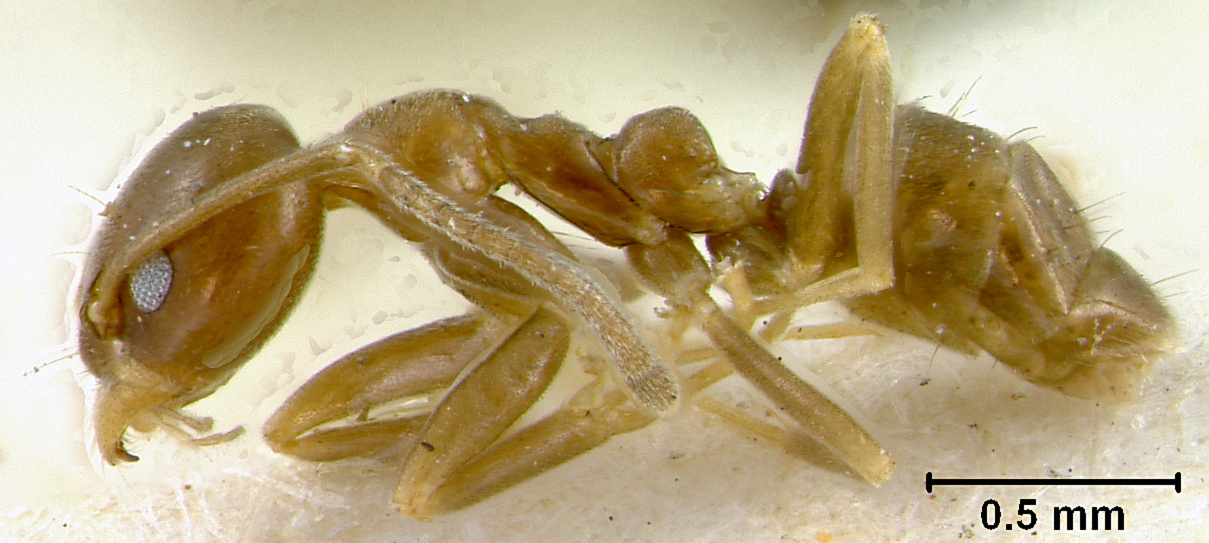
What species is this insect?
Iridomyrmex melleus
